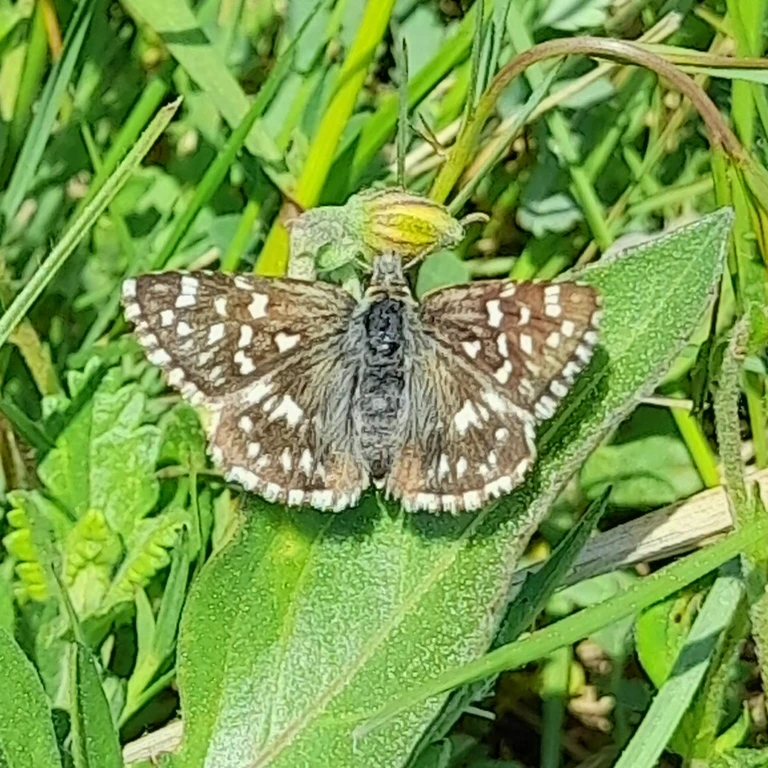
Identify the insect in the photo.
Pyrgus malvae
